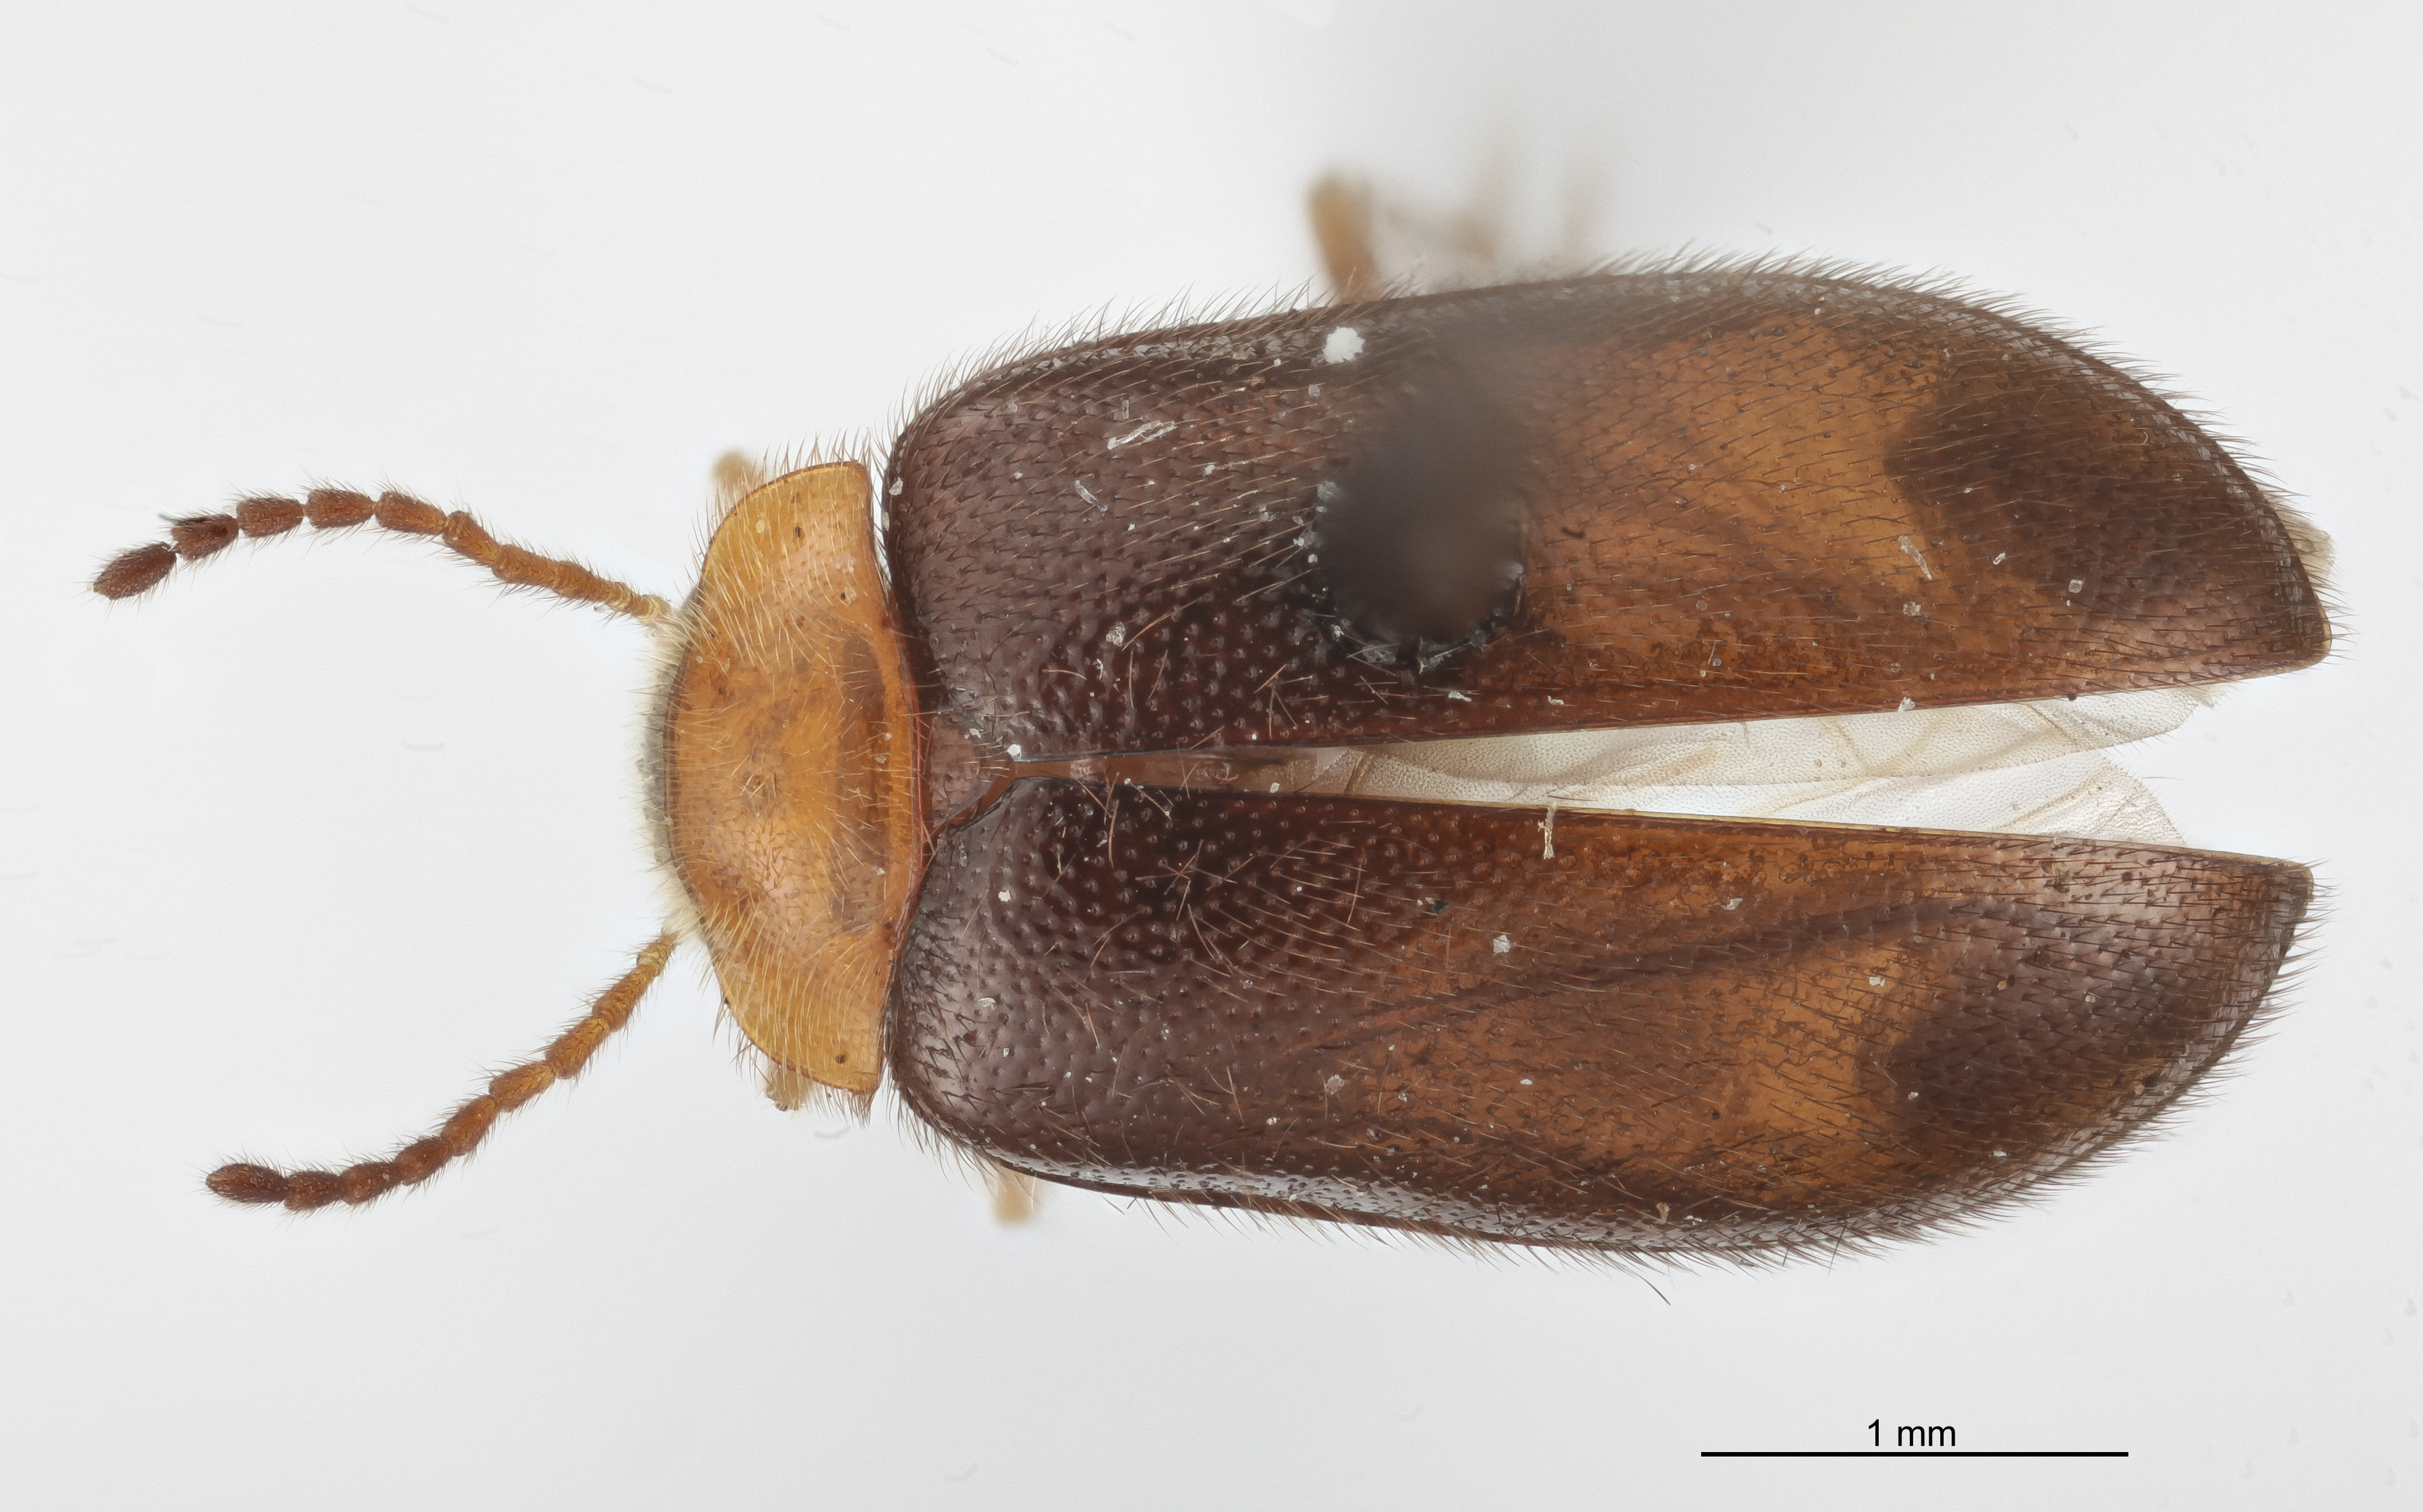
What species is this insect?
Cyphon drymophilous
